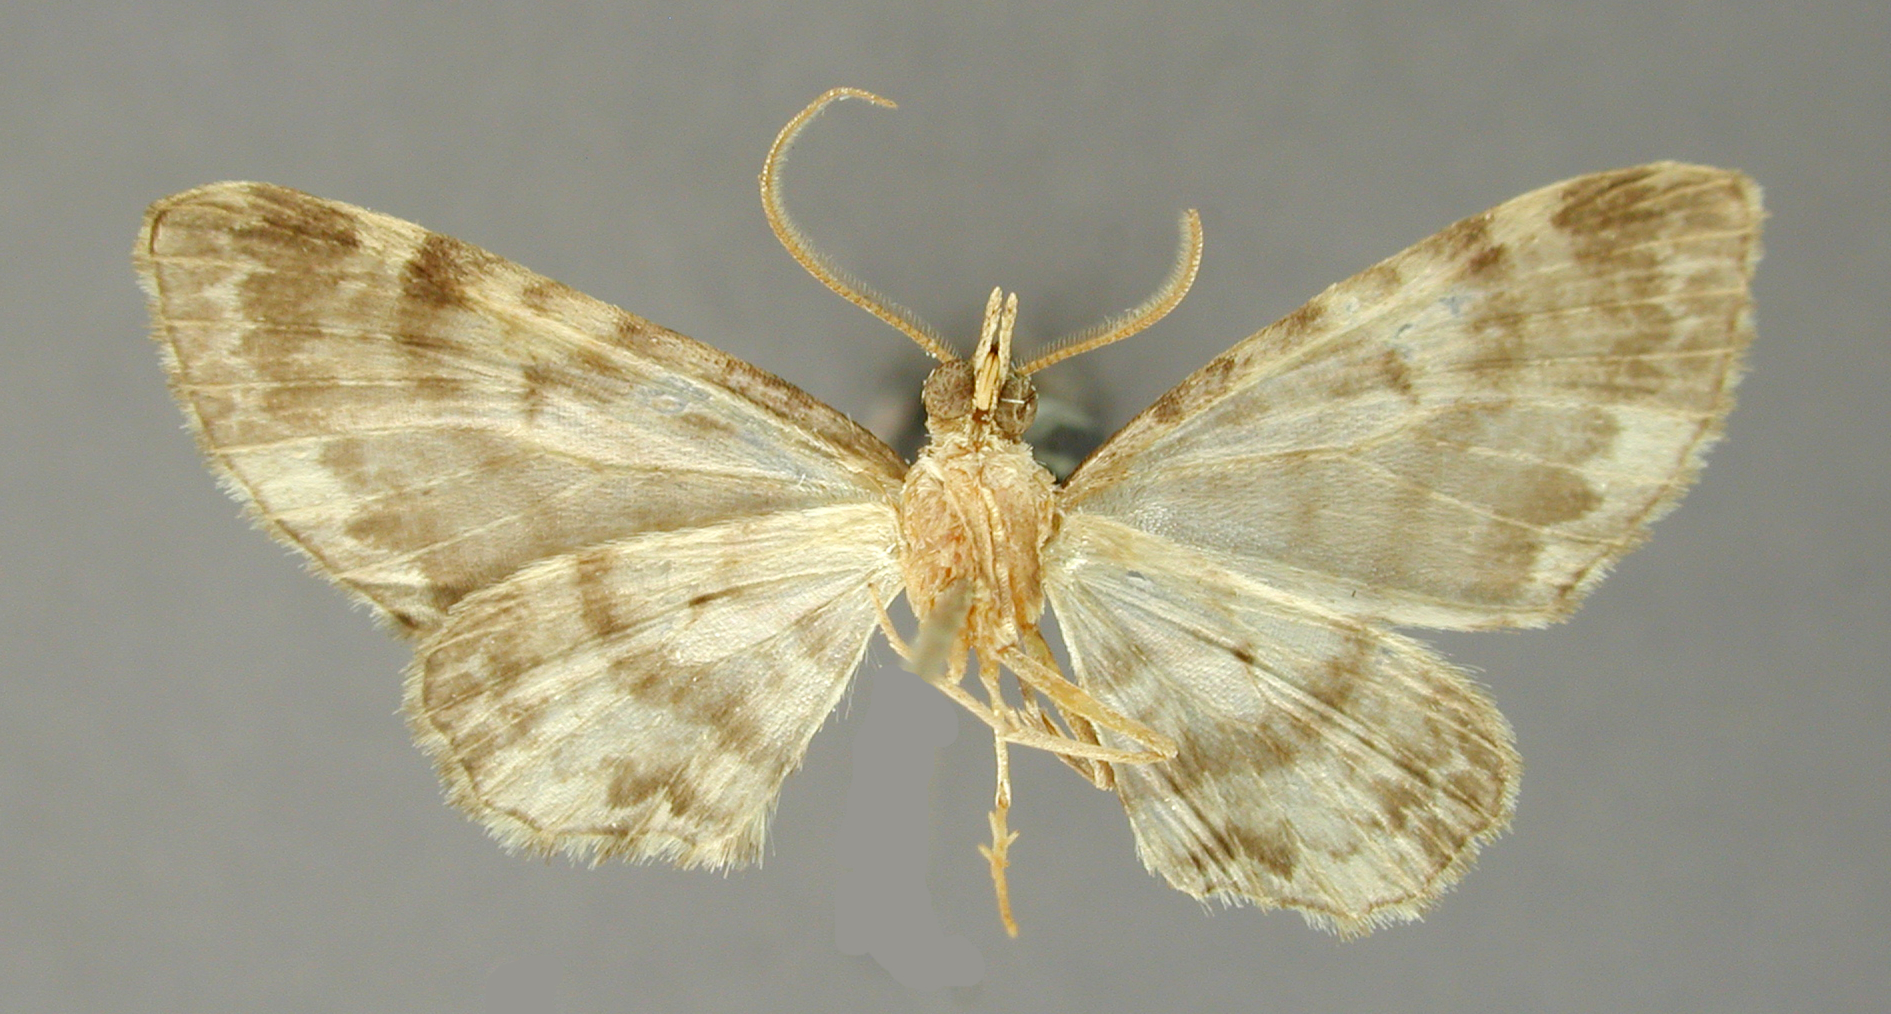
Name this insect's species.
Tephroclystia indecisa
